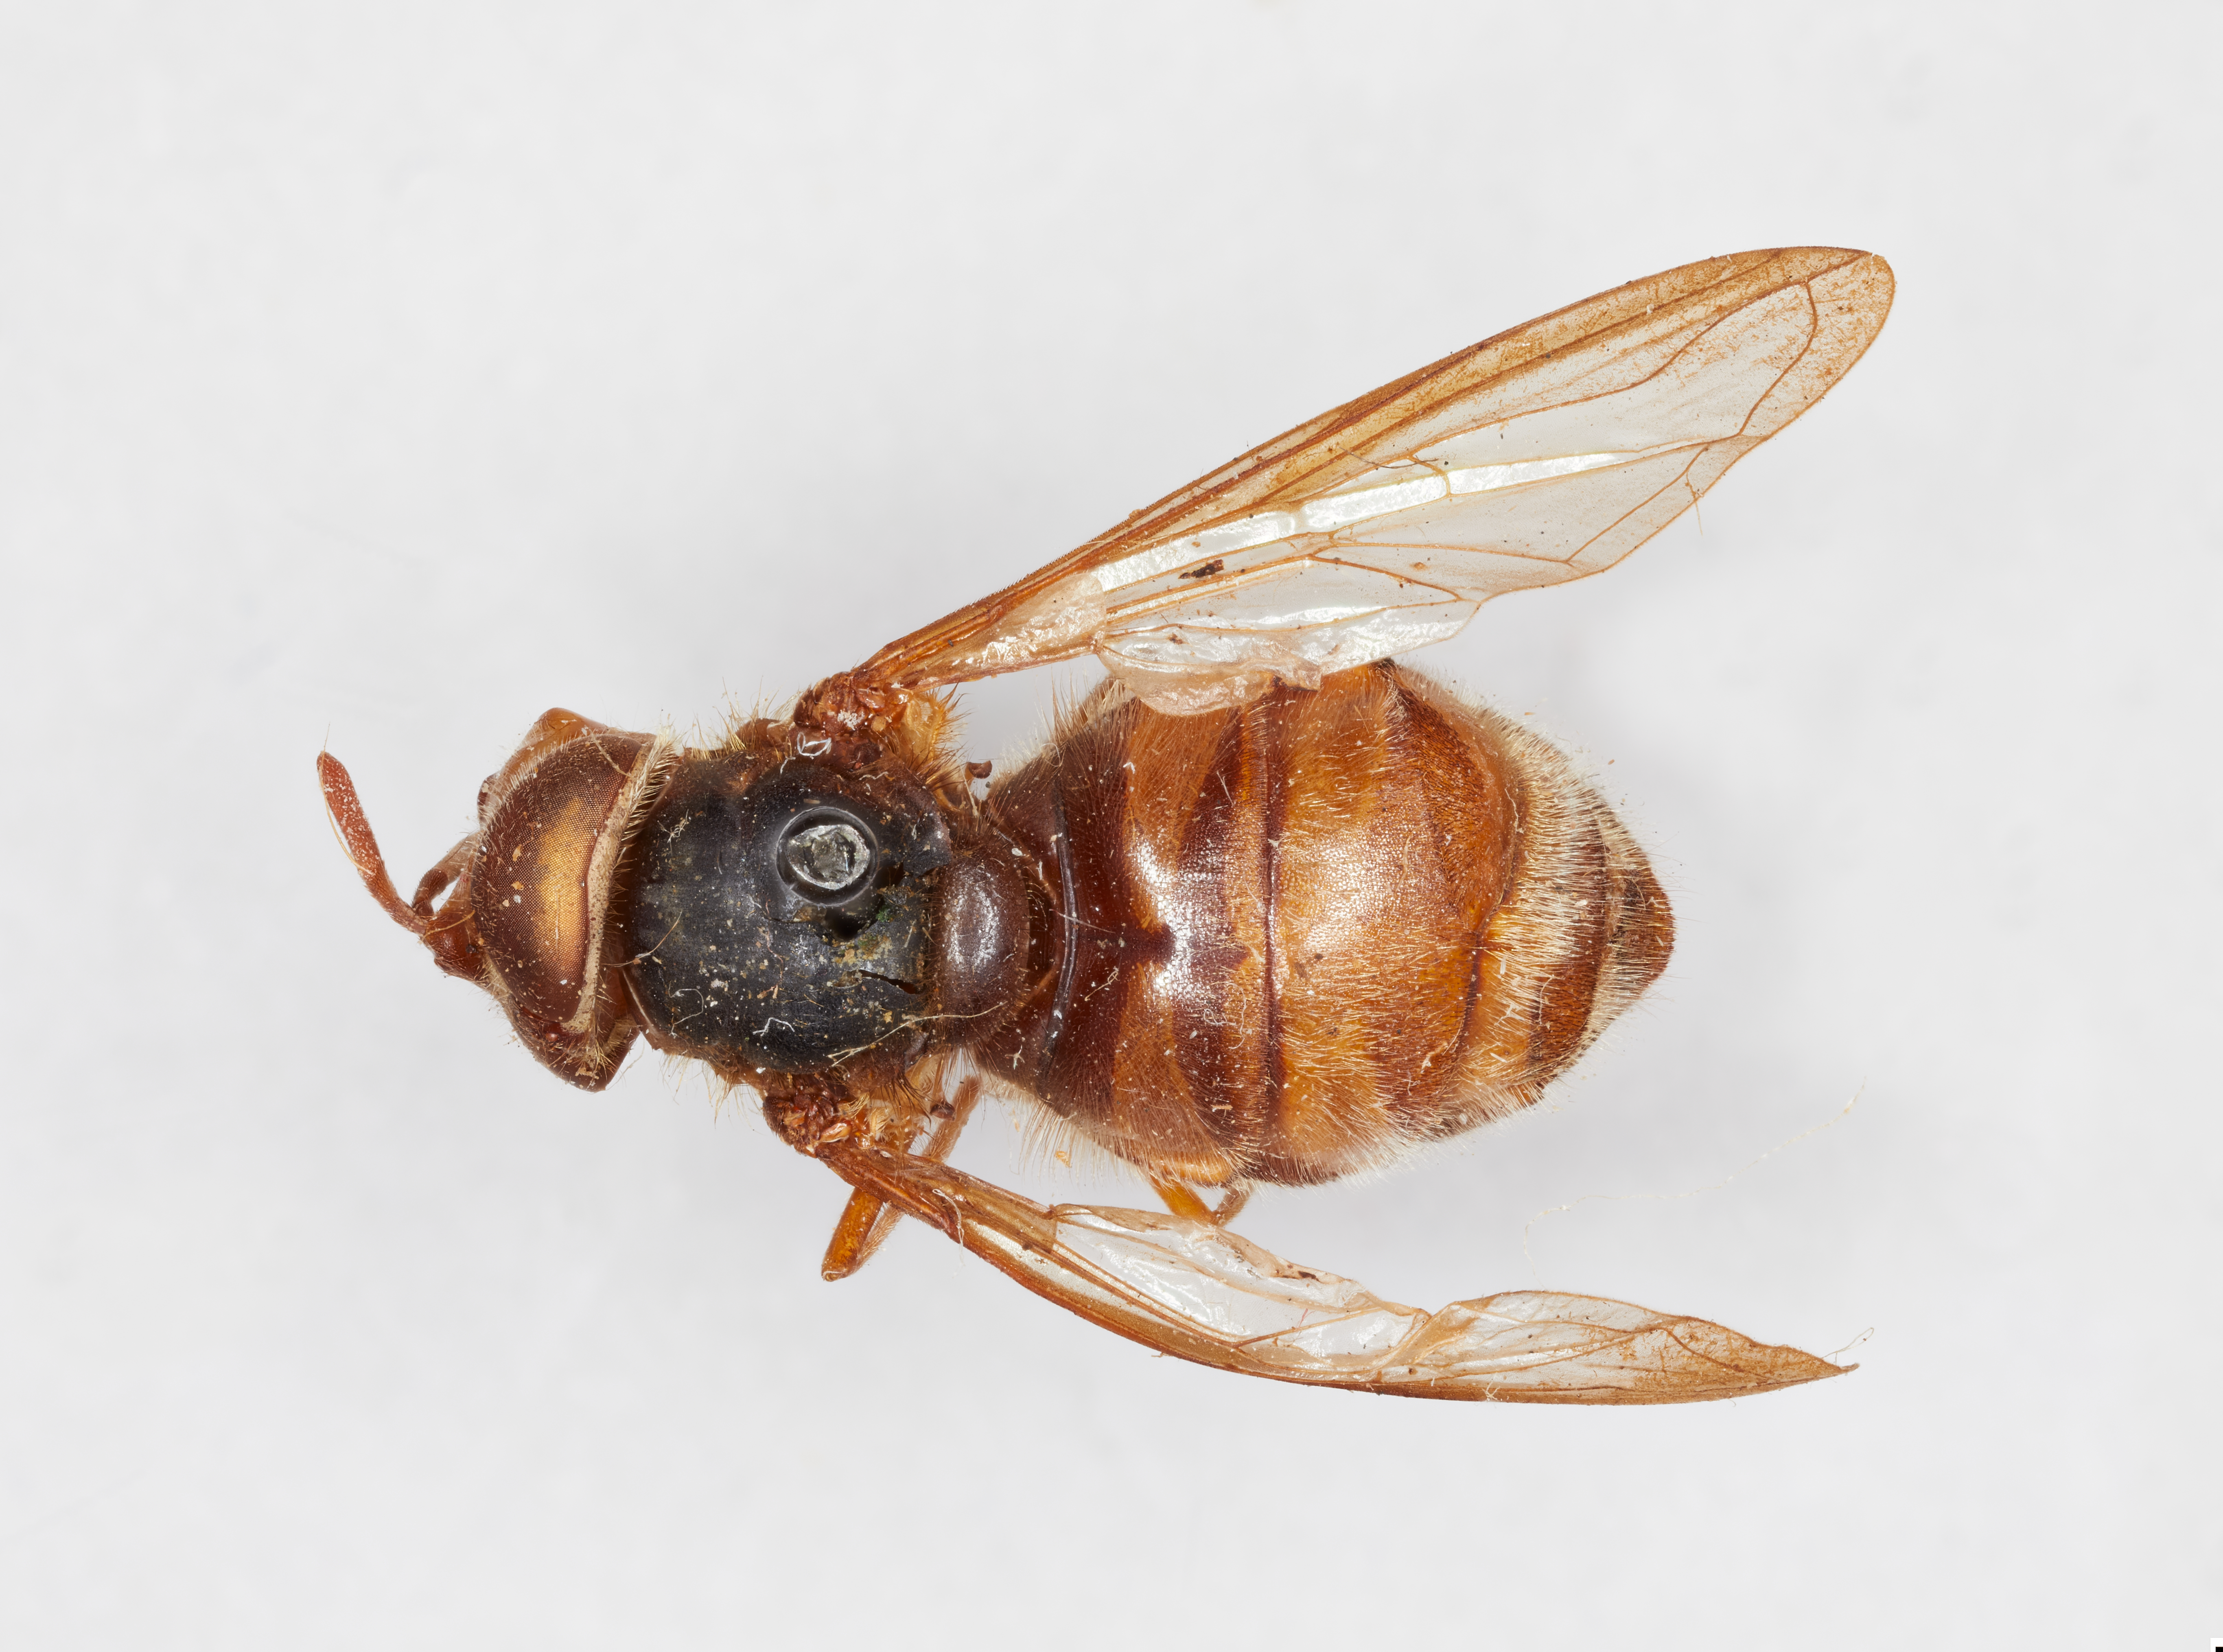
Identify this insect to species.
Chrysotoxum caeleste
